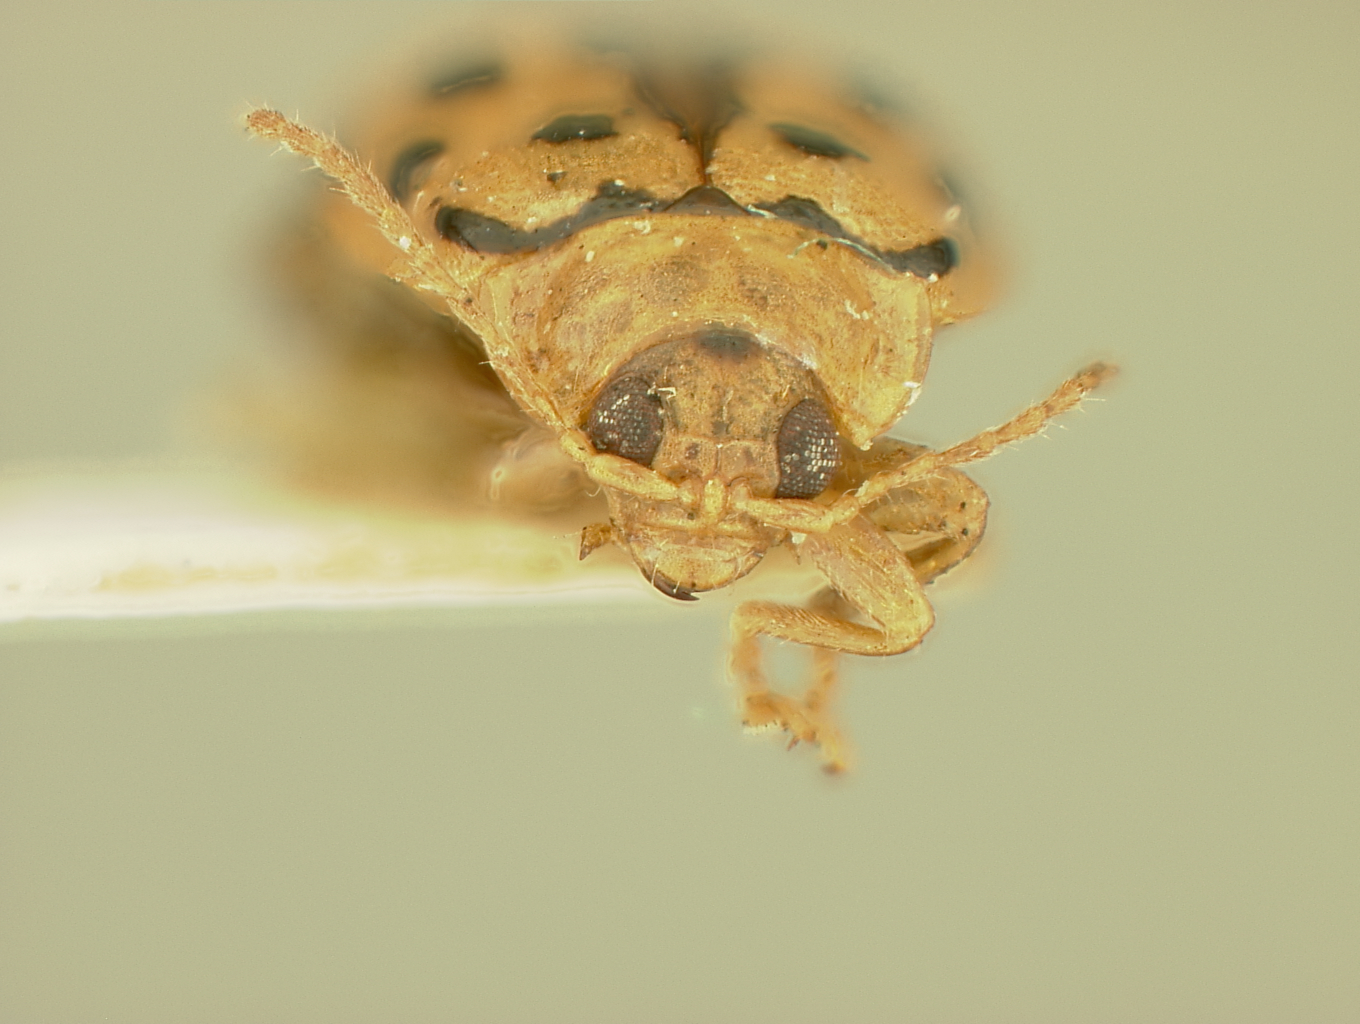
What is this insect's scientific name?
Oedionychis spilonota (also Oedionychus spilonota)
